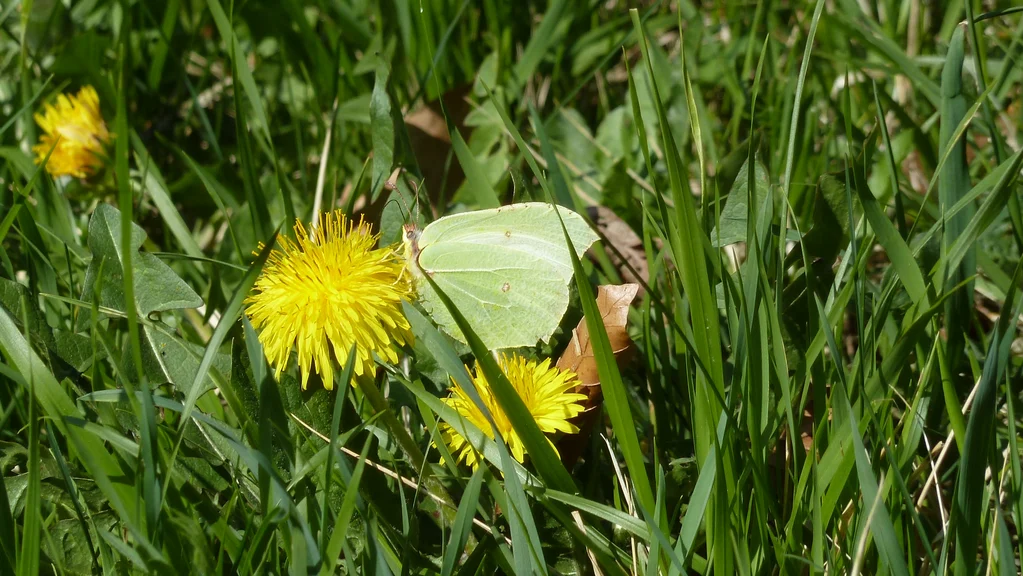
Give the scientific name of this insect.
Gonepteryx rhamni
